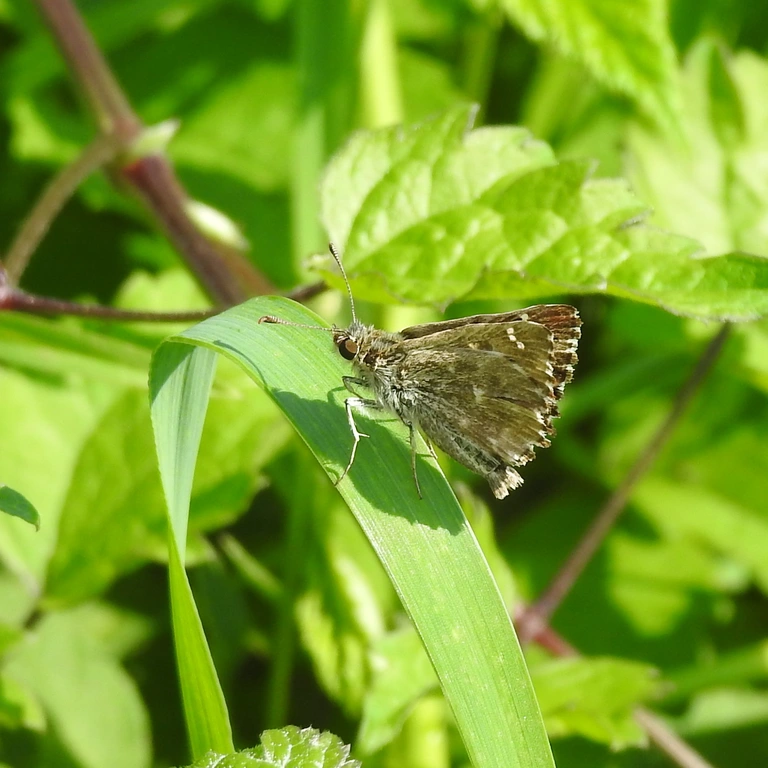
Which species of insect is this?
Carcharodus alceae
